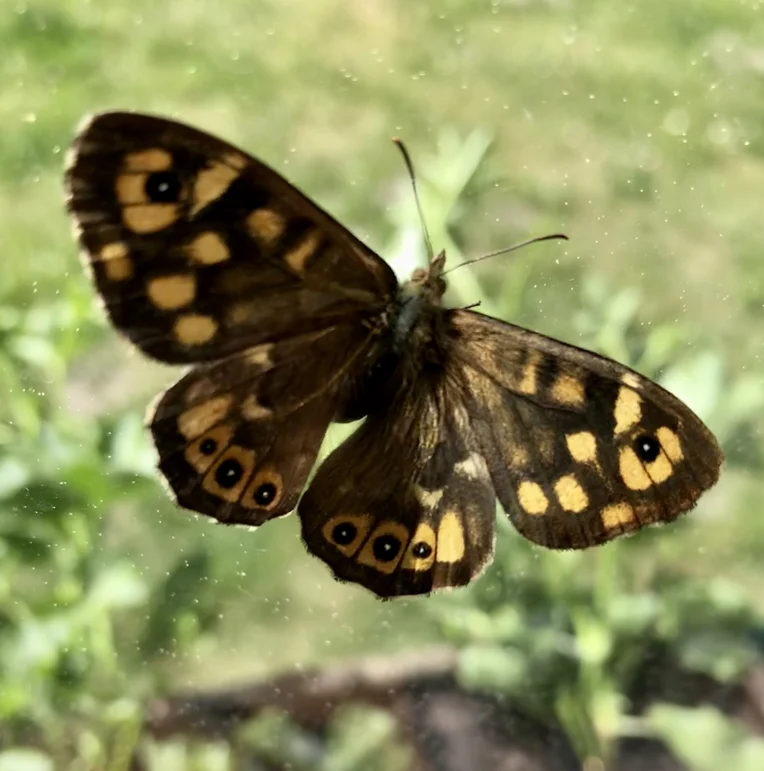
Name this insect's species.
Pararge aegeria
